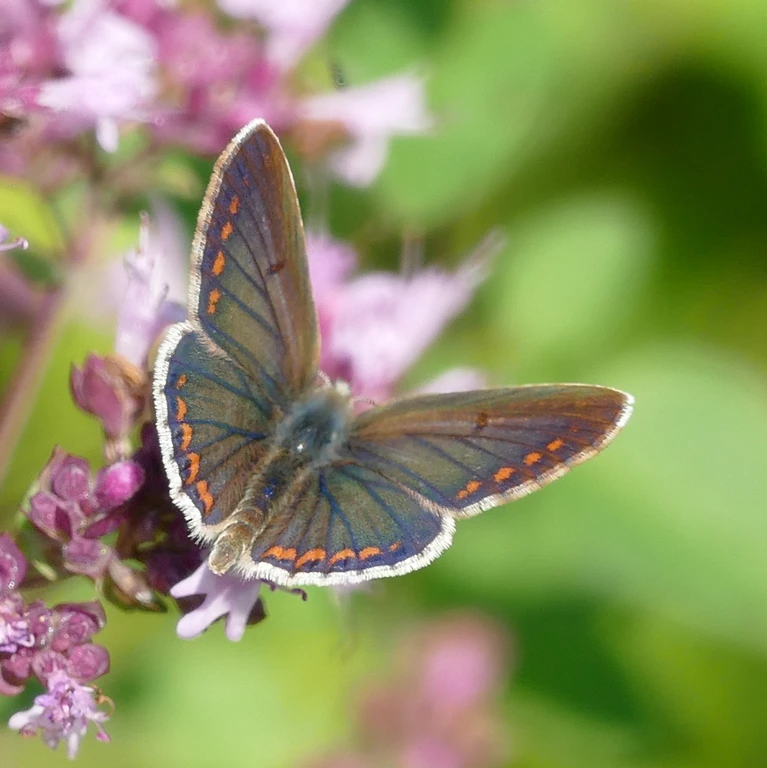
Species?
Aricia agestis/artaxerxes
